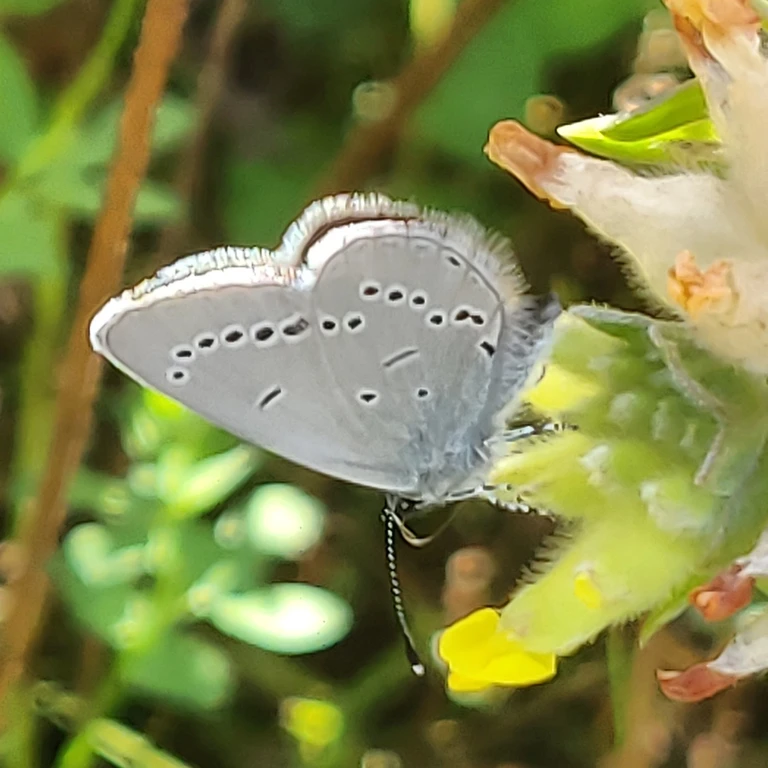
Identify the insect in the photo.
Cupido minimus
